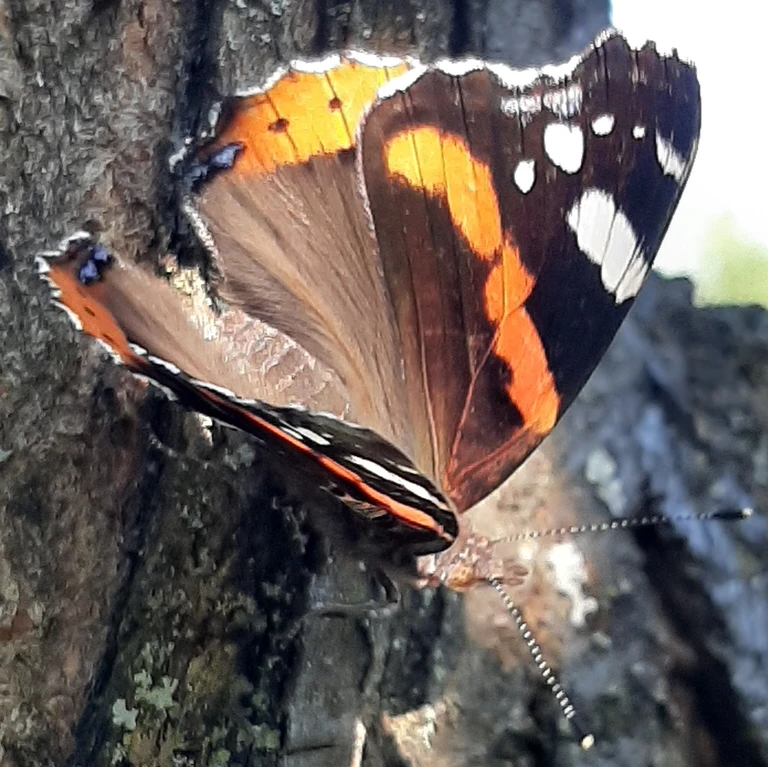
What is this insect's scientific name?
Vanessa atalanta
